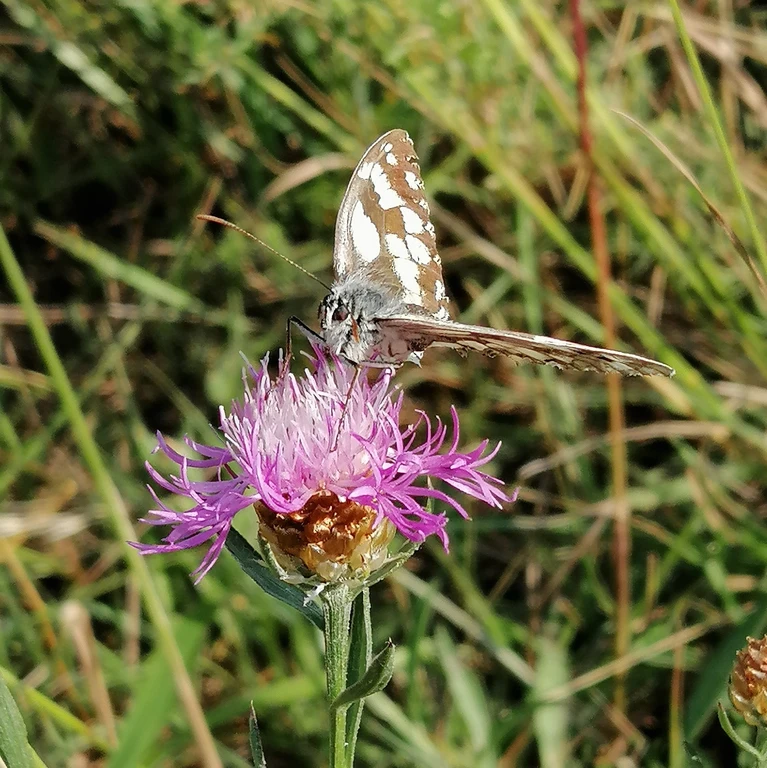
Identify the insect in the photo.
Melanargia galathea
